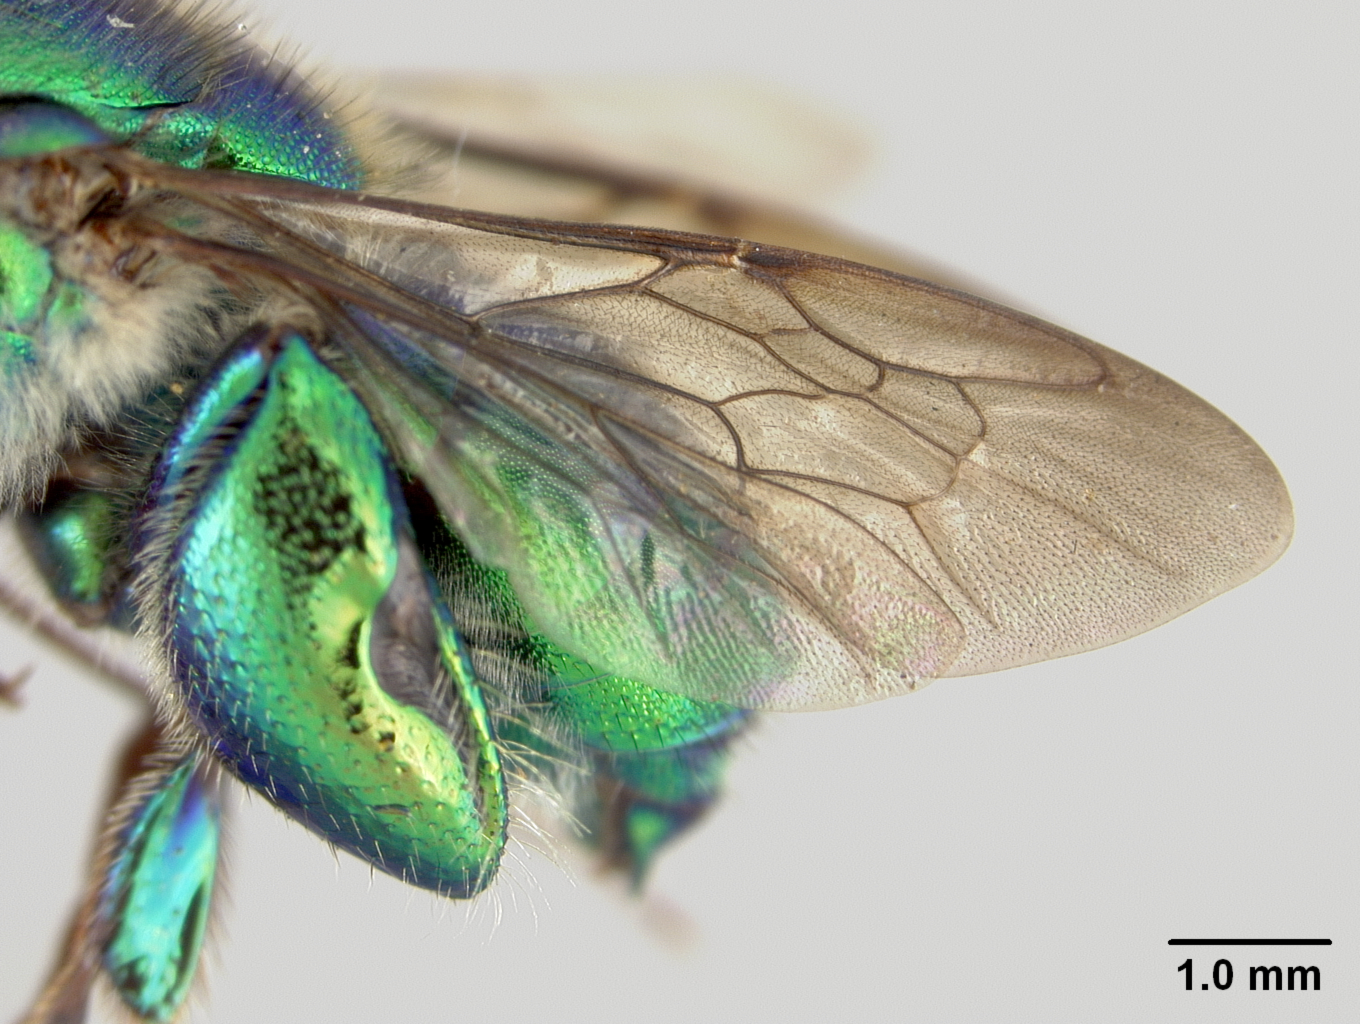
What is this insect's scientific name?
Euglossa stilbonota
